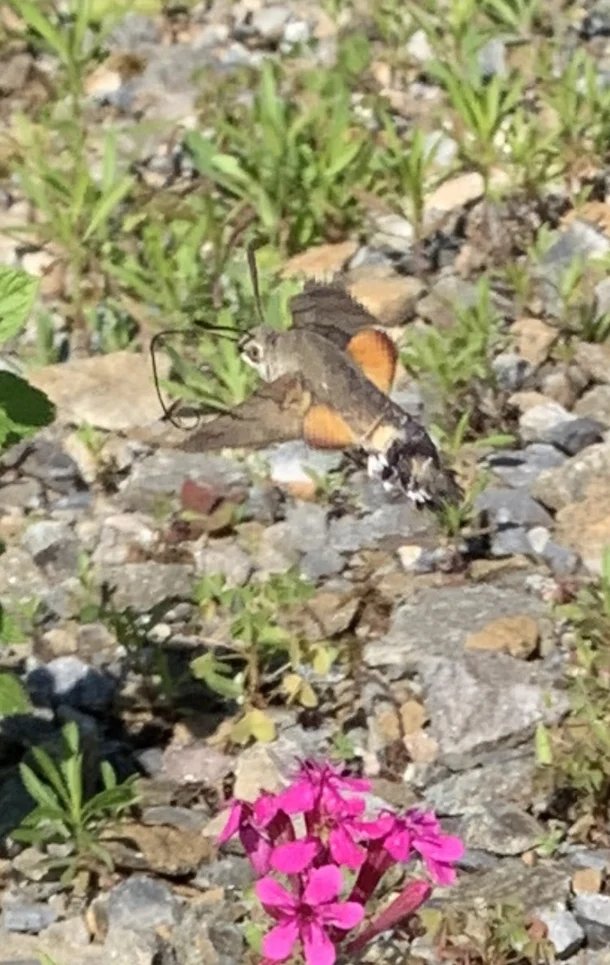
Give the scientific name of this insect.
Macroglossum stellatarum
